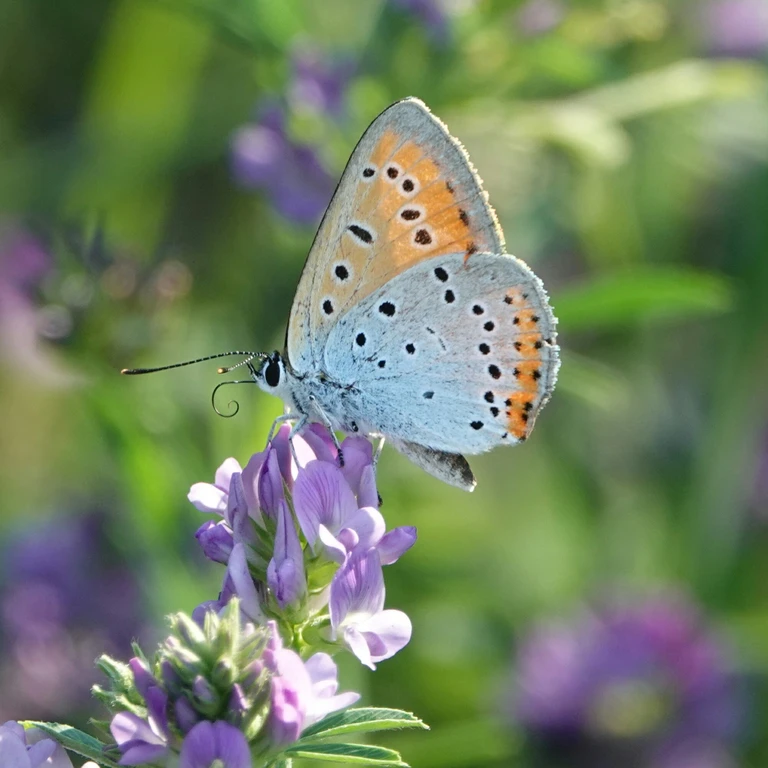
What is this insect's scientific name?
Lycaena dispar
